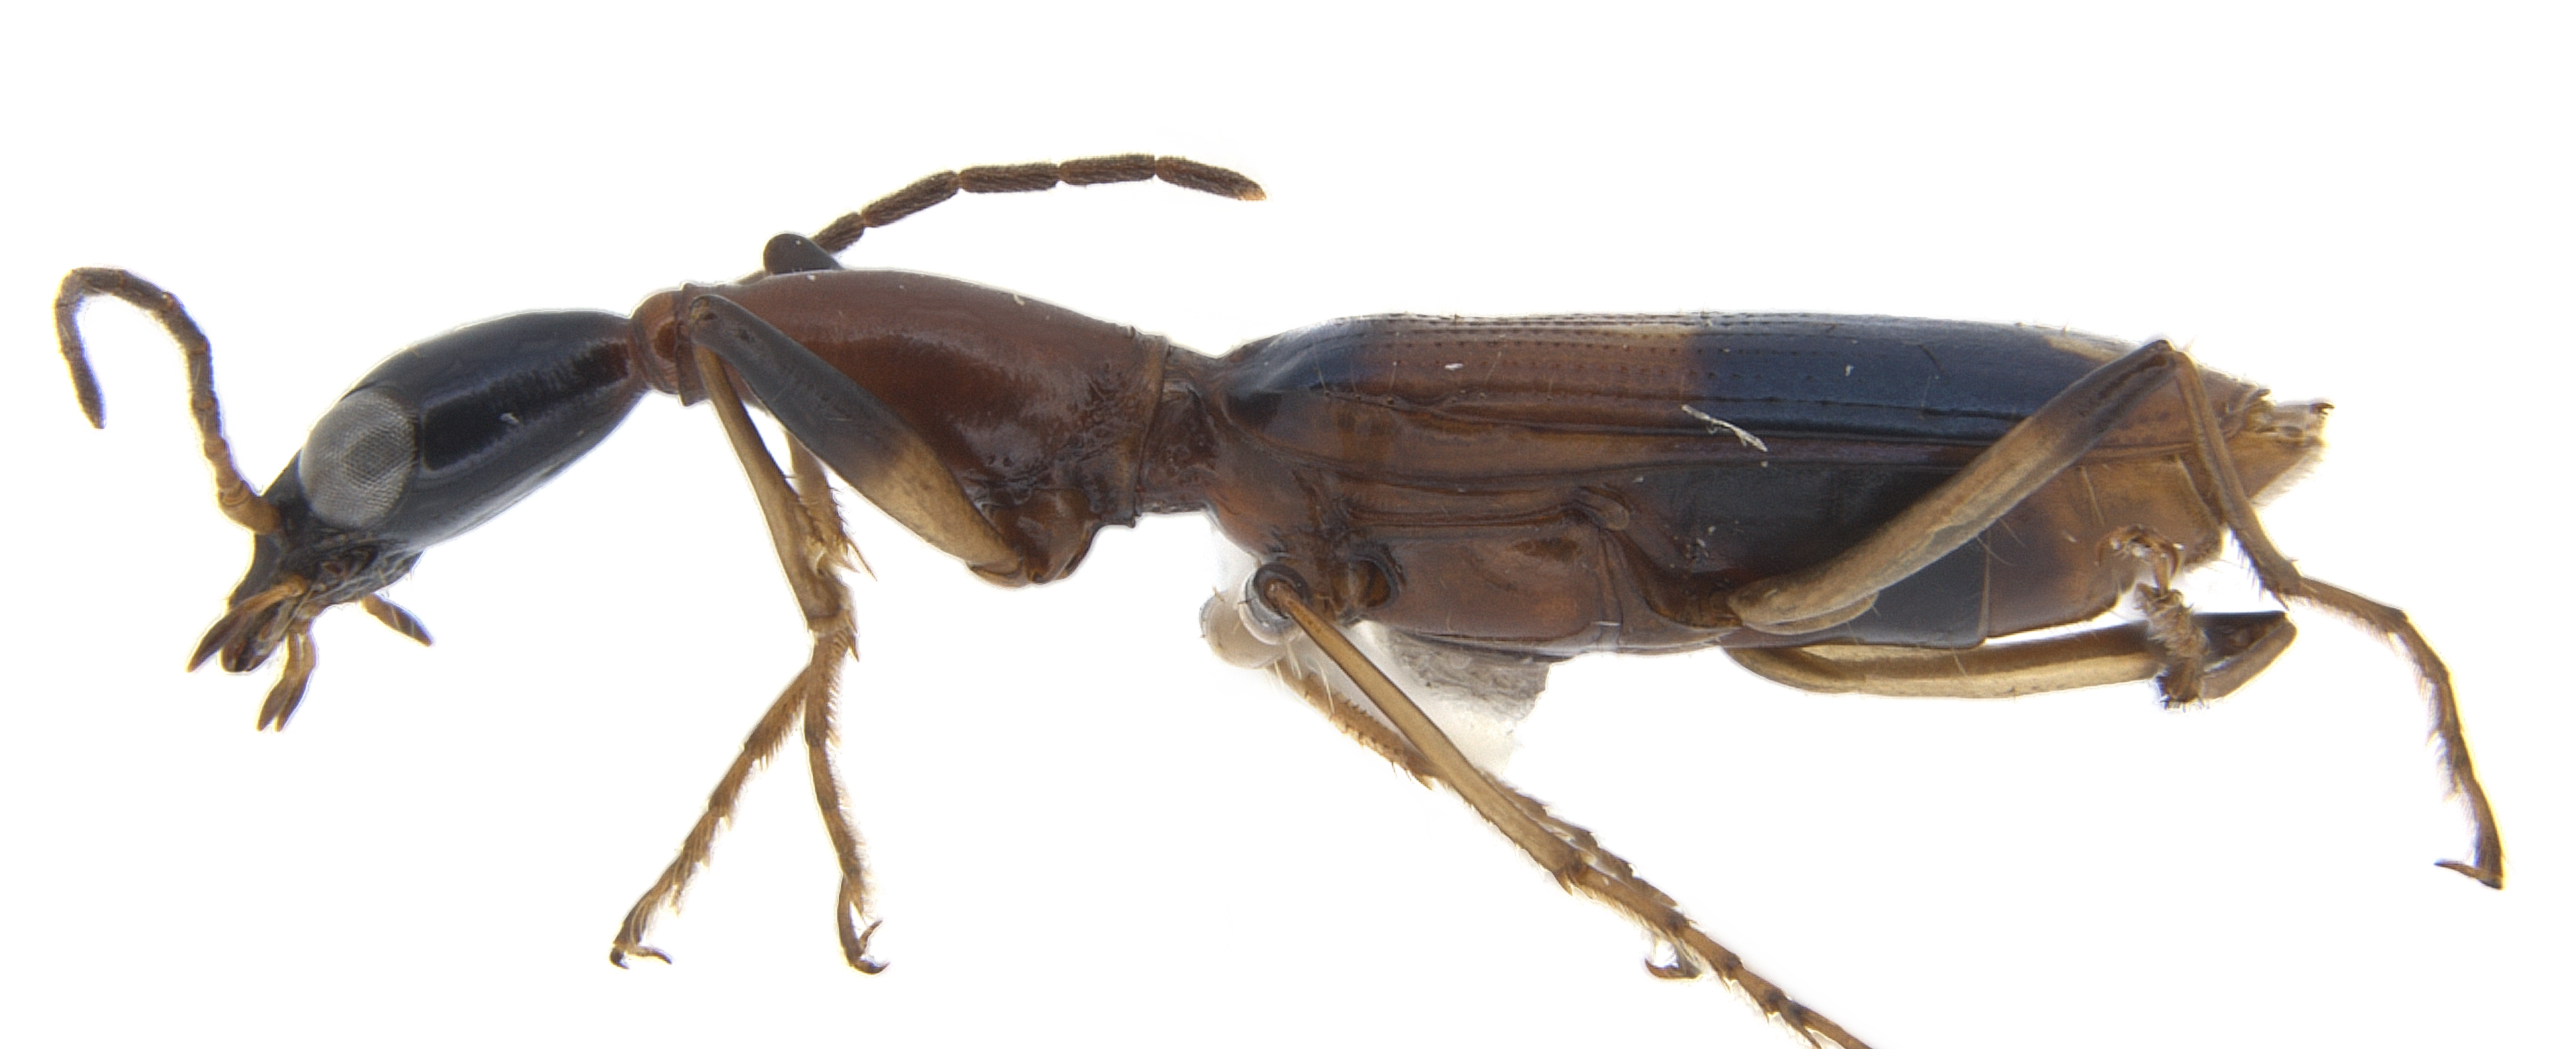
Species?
Casnoidea indica (also Ophionea indica)
